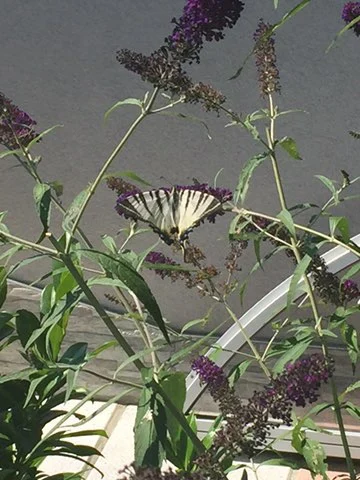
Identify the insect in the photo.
Iphiclides podalirius
